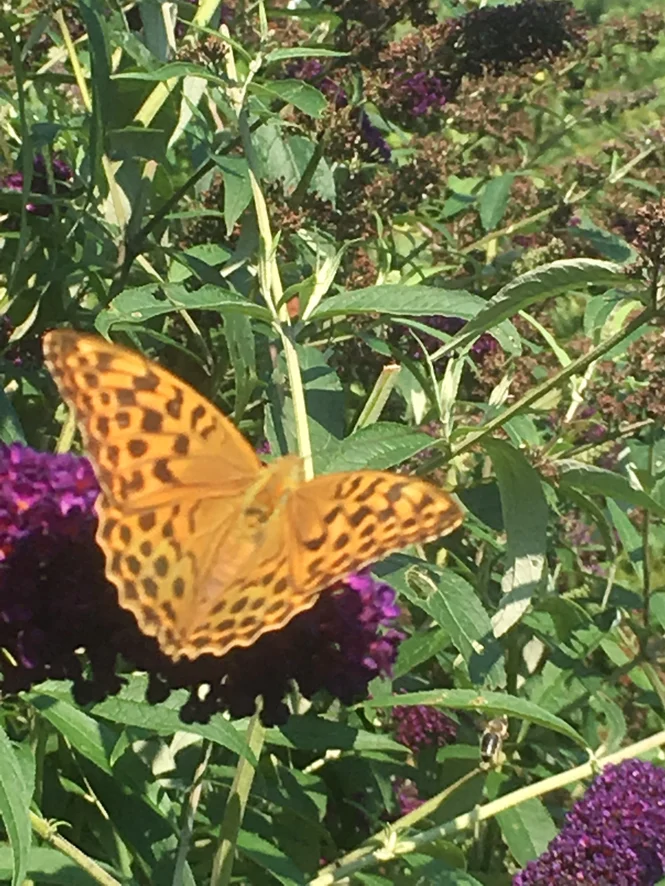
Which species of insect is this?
Argynnis paphia
